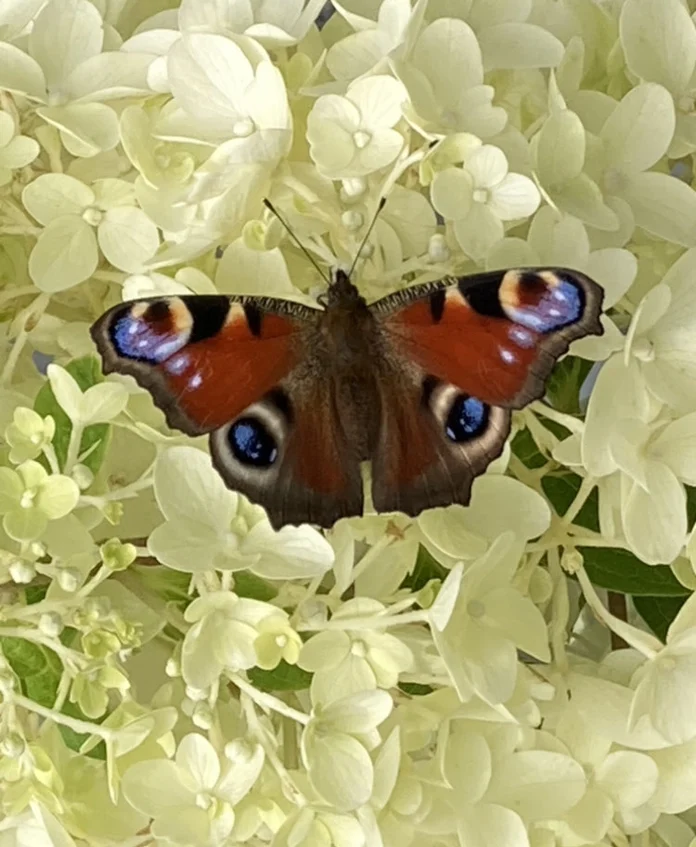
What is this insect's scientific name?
Aglais io
